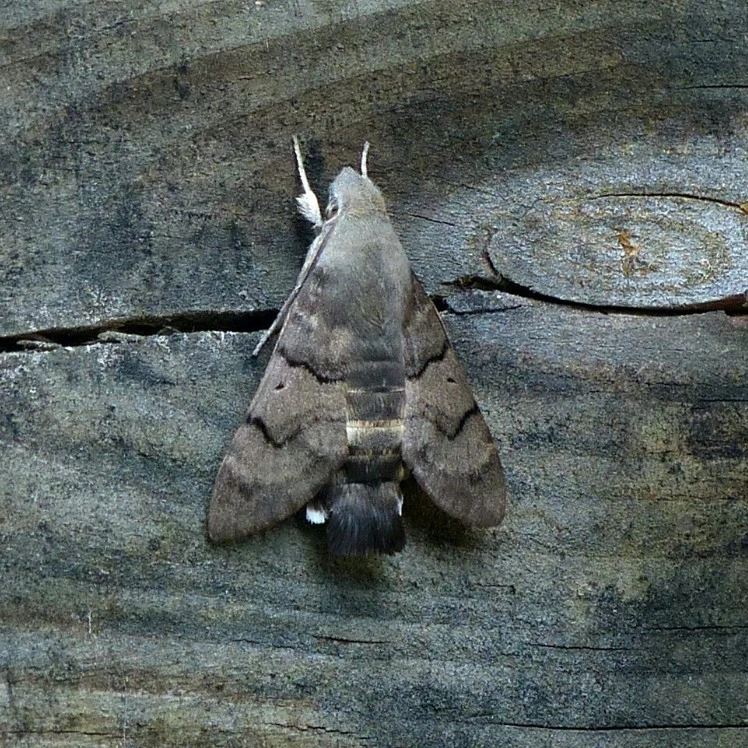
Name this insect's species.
Macroglossum stellatarum
